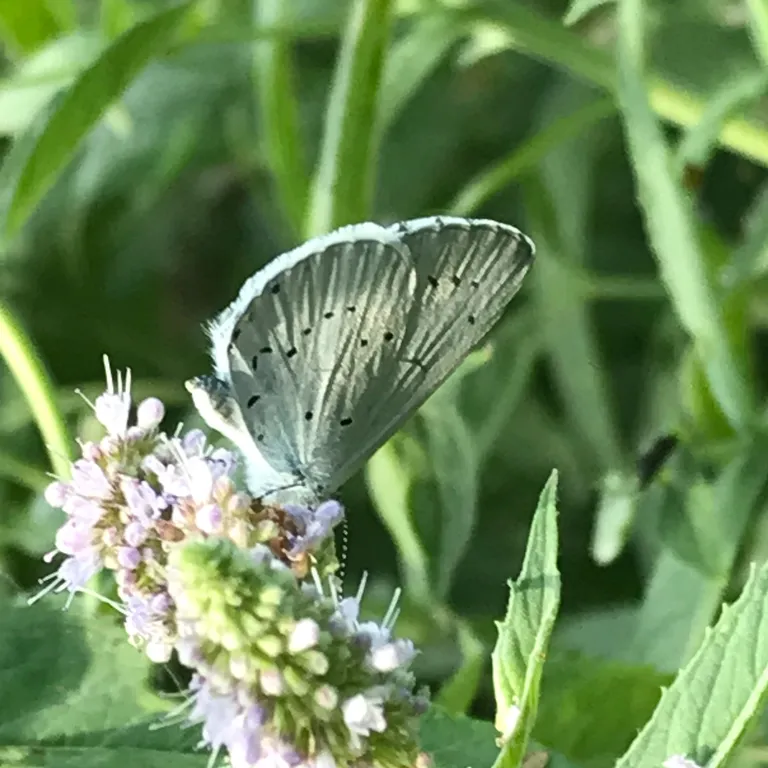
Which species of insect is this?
Celastrina argiolus
